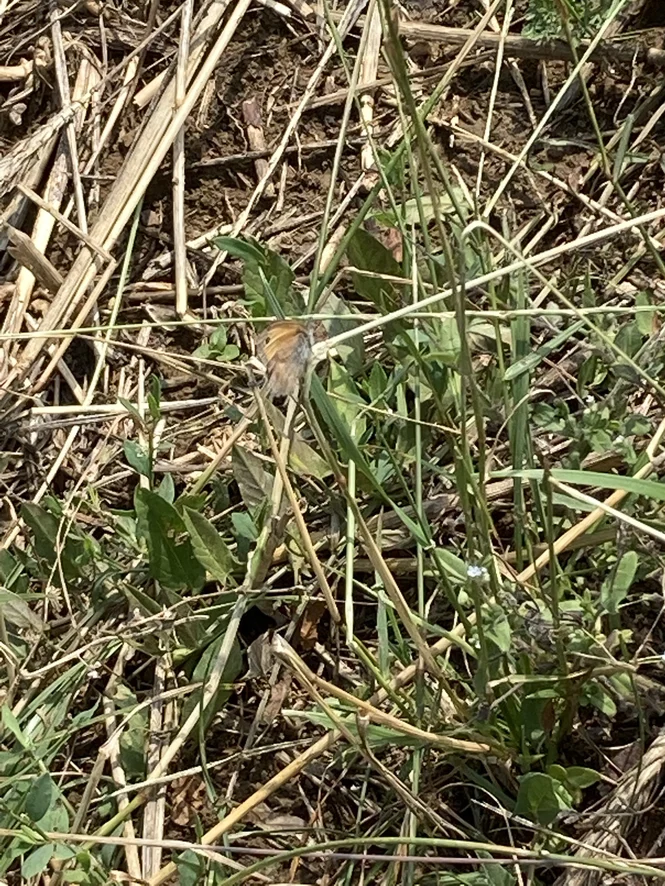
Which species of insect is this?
Coenonympha pamphilus
